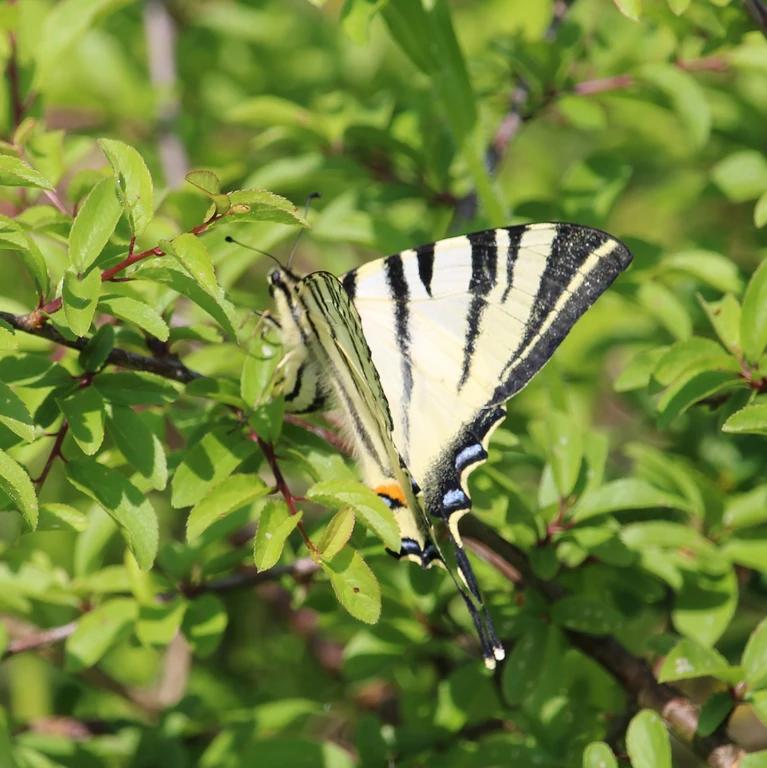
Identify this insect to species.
Iphiclides podalirius
